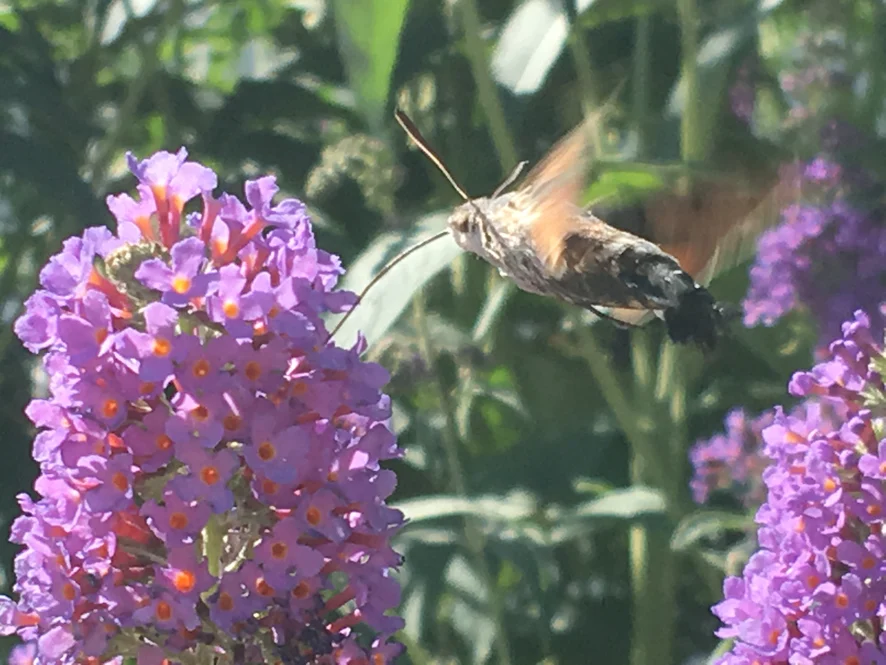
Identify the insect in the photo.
Macroglossum stellatarum
